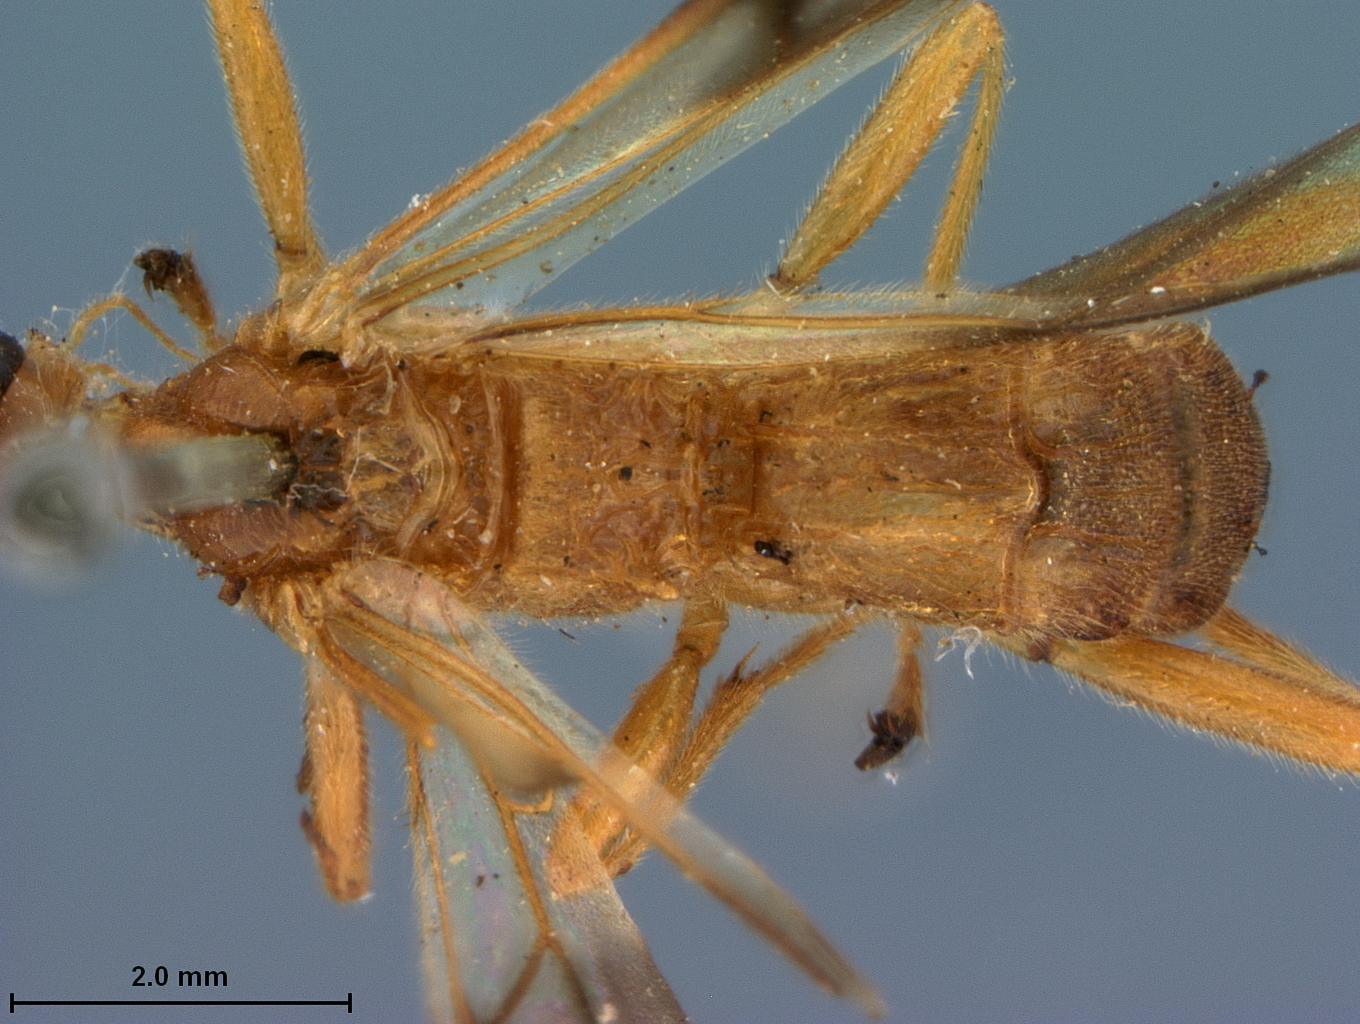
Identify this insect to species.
Paragyroneuron bicolor
